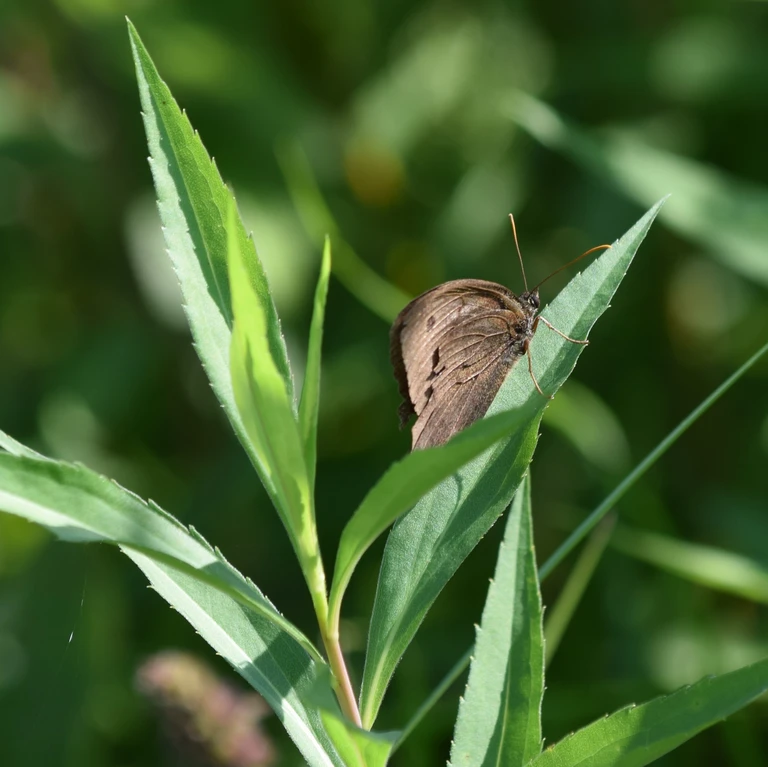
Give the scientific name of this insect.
Minois dryas
